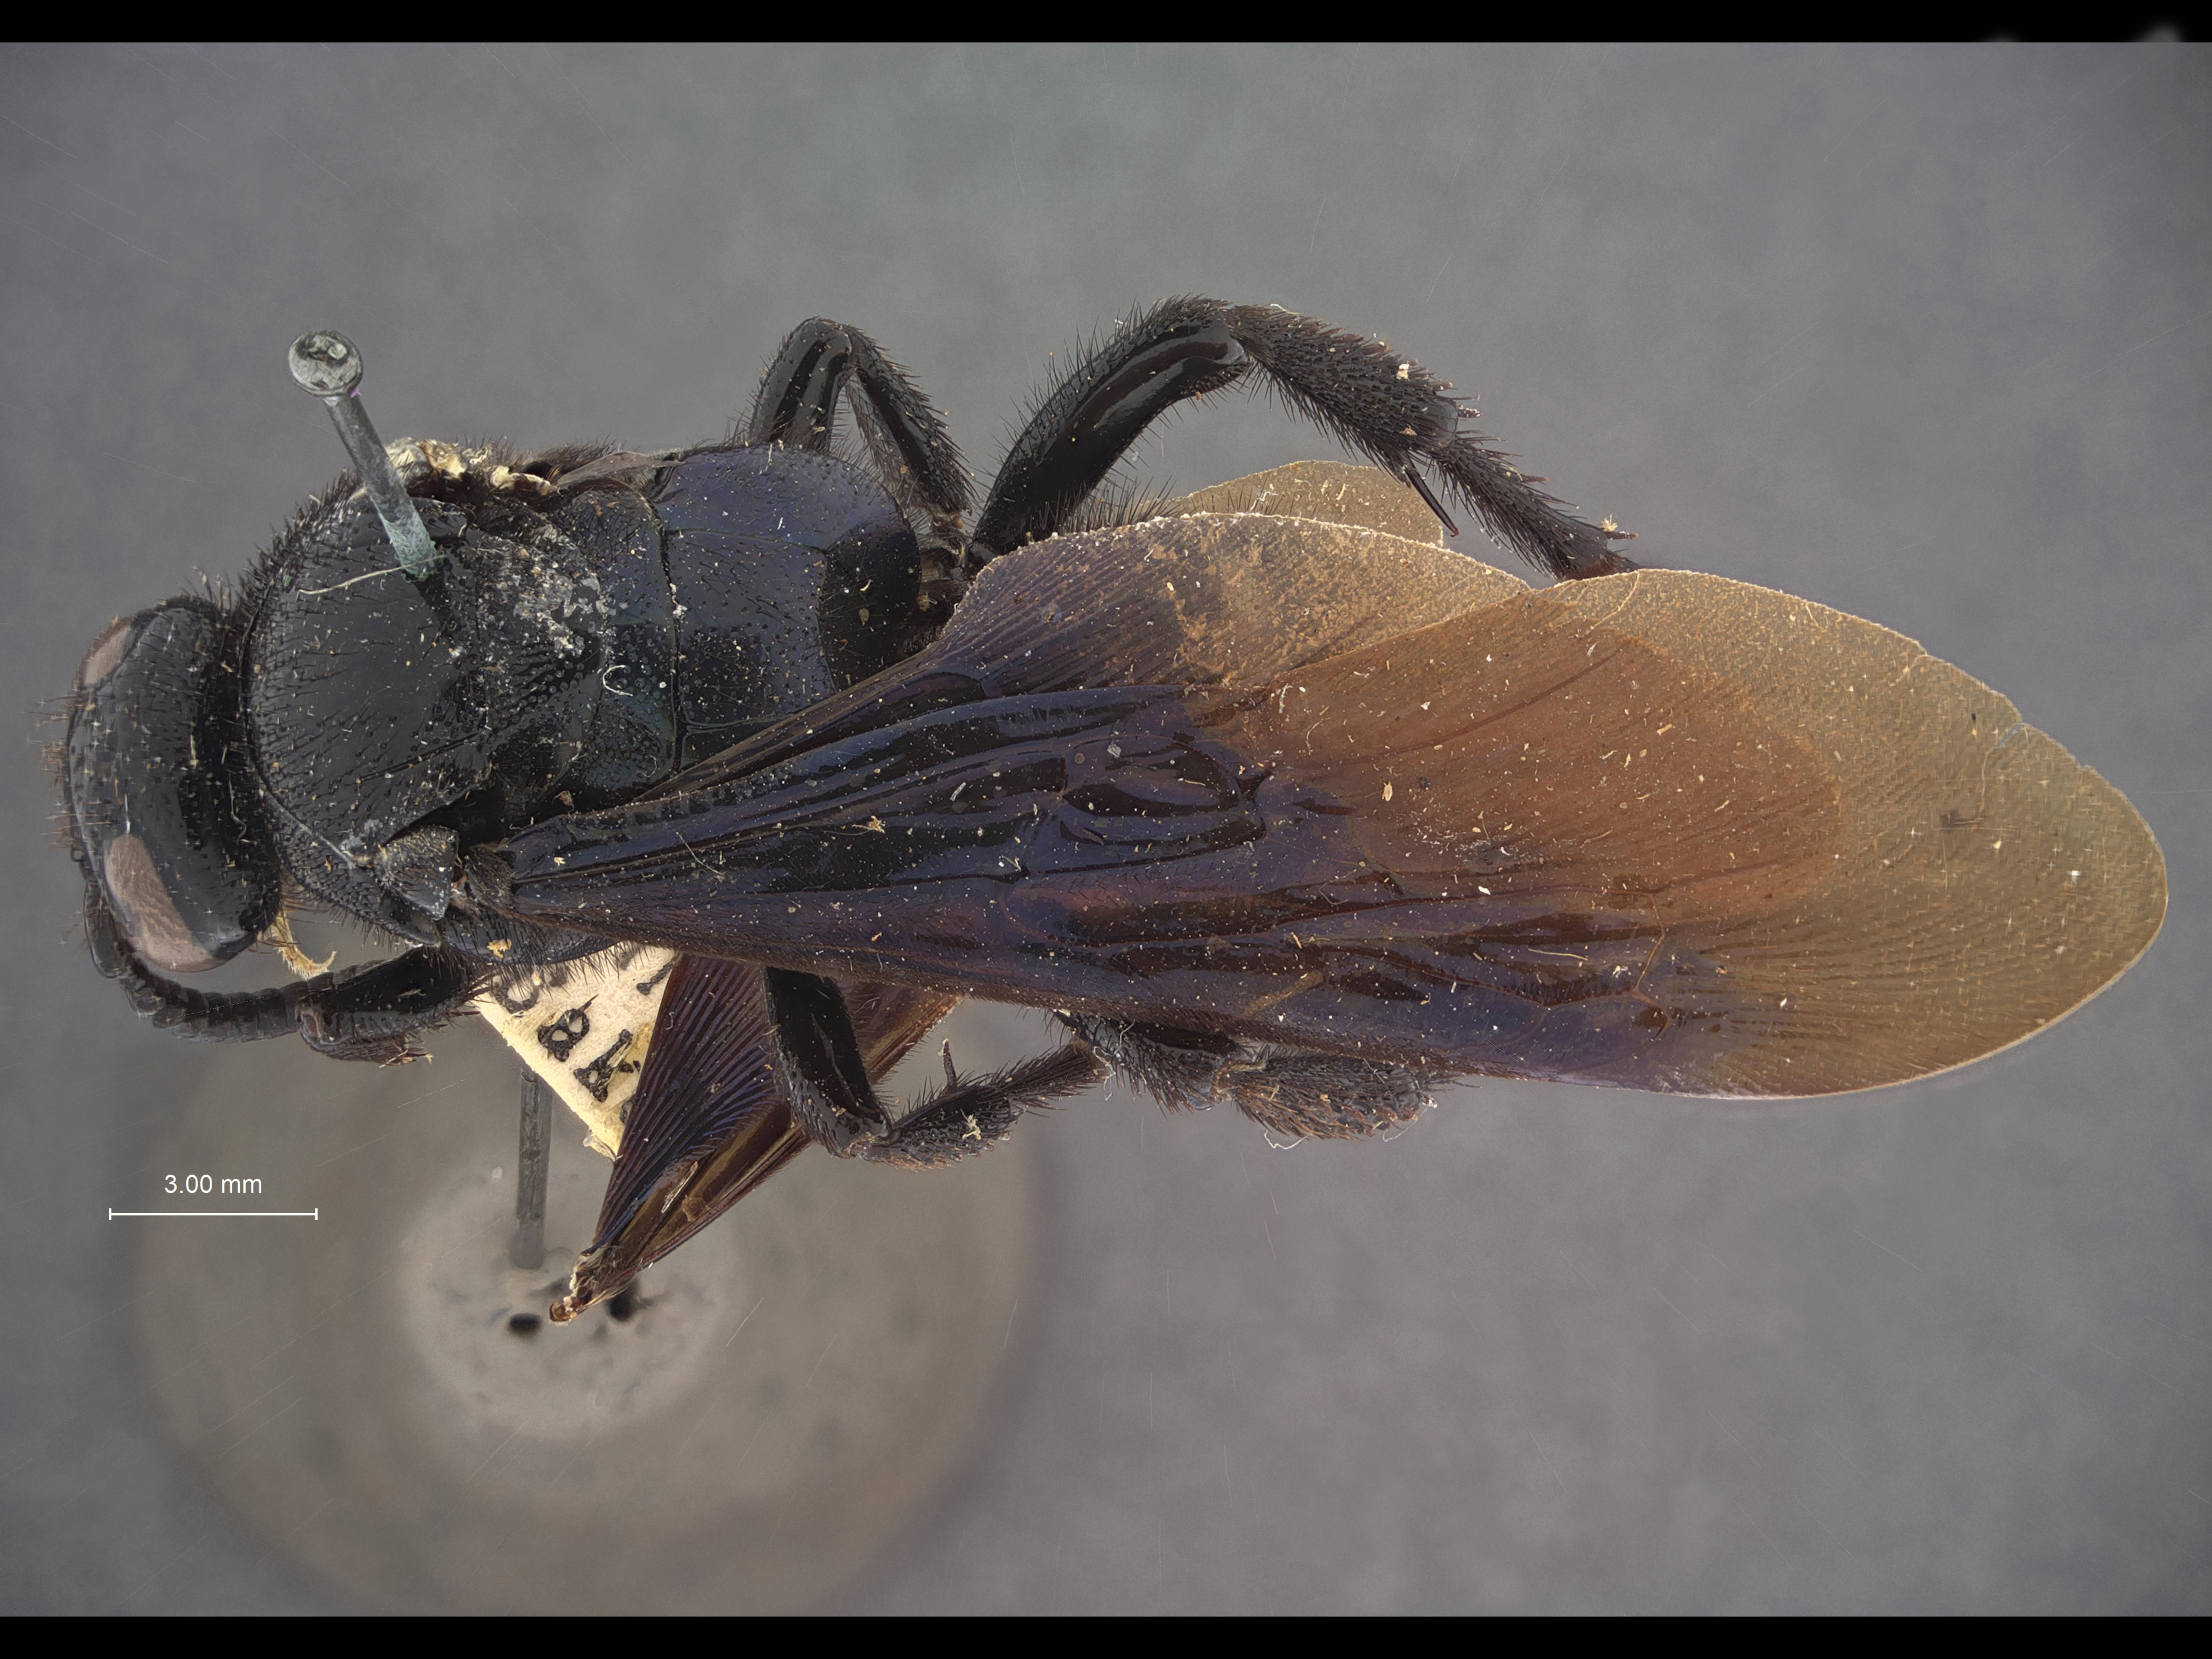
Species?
Scolia propodealis
